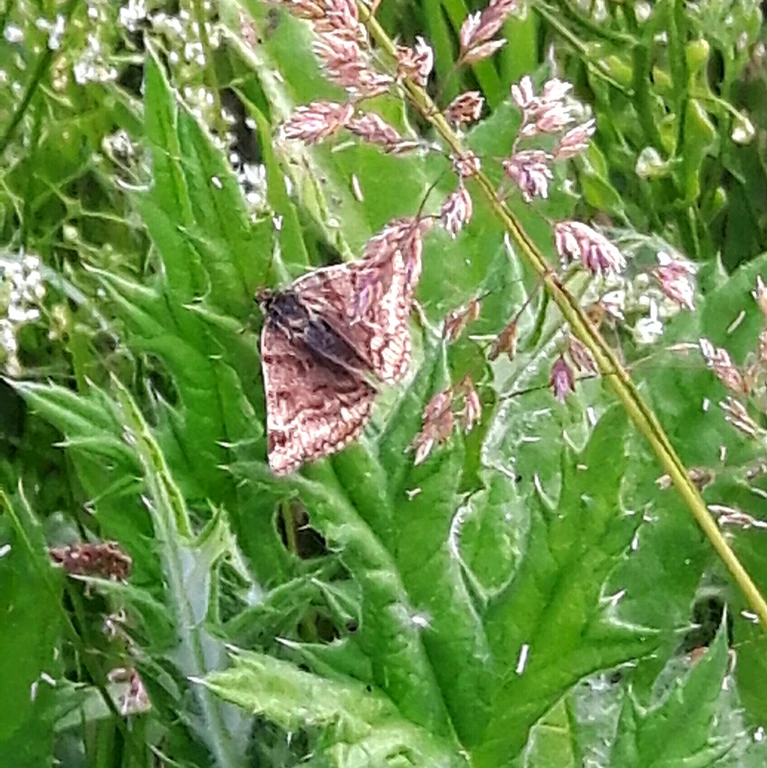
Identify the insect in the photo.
Euclidia glyphica
